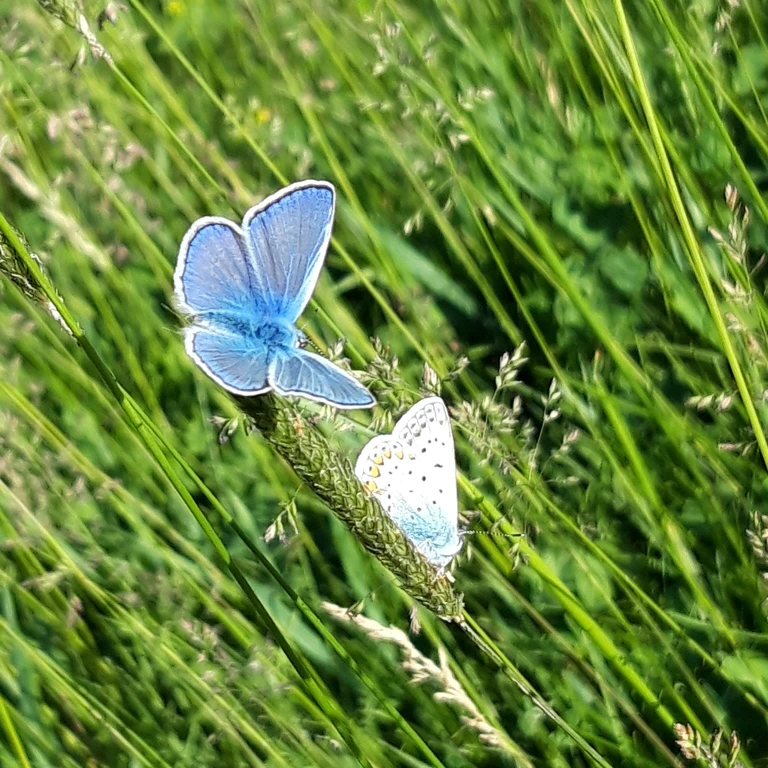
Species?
Polyommatus icarus
